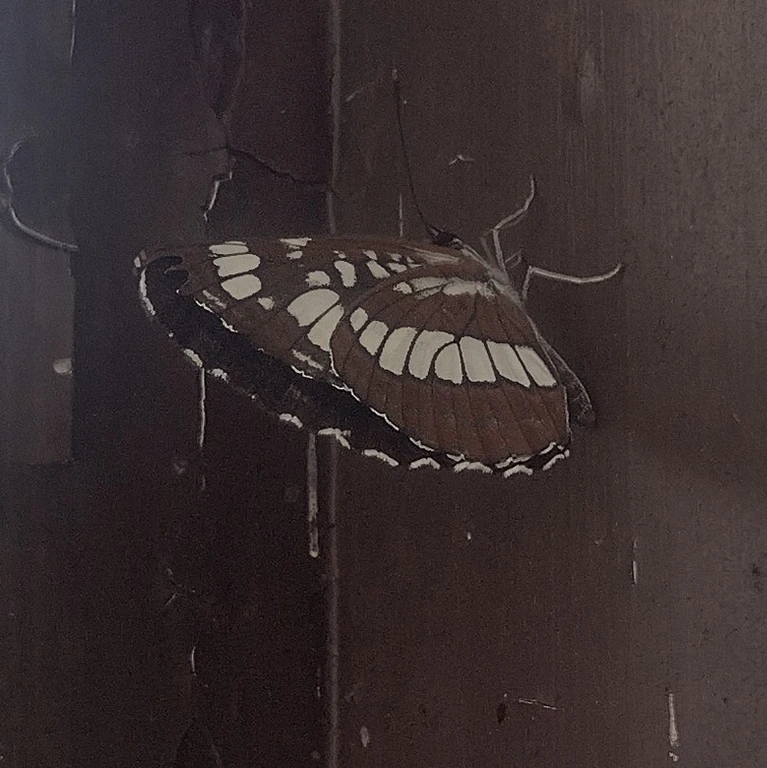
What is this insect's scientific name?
Neptis rivularis
